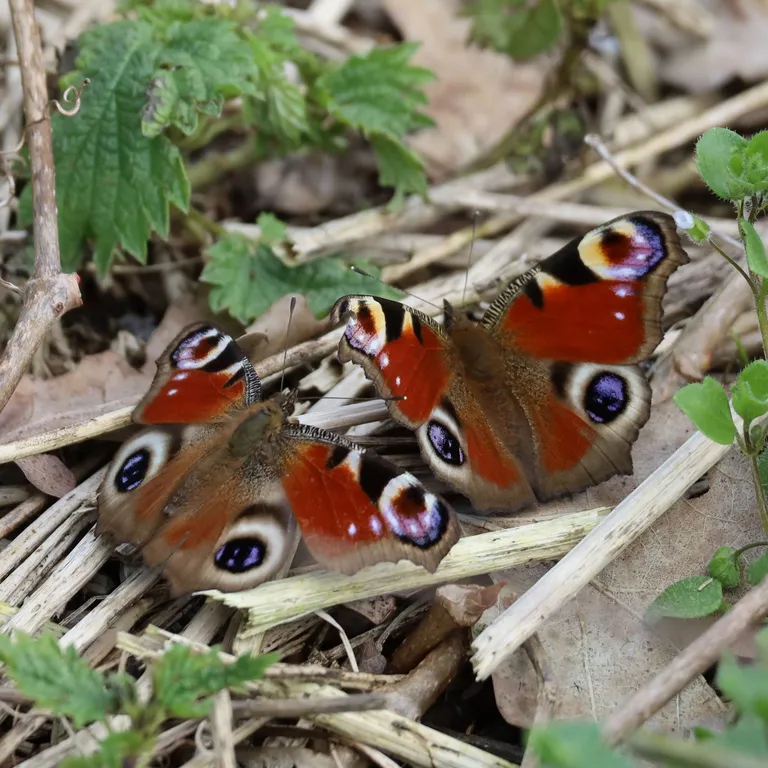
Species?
Aglais io
